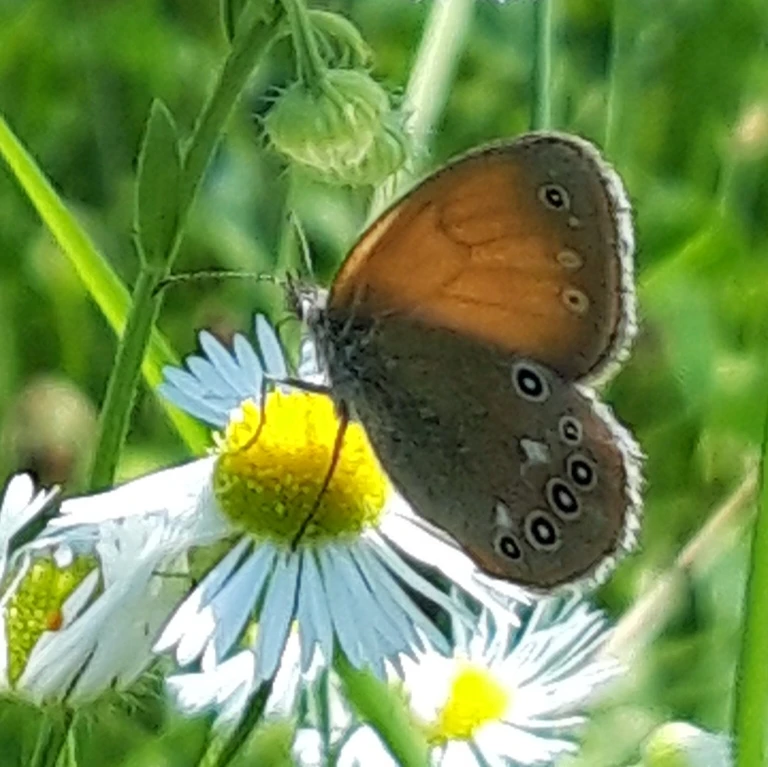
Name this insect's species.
Coenonympha glycerion (also Coenonympha iphis)
